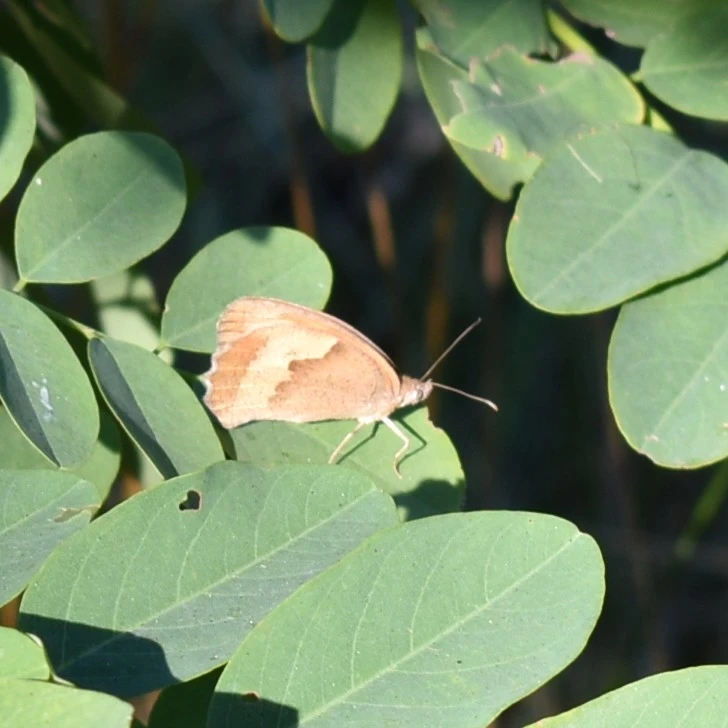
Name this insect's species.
Maniola jurtina
